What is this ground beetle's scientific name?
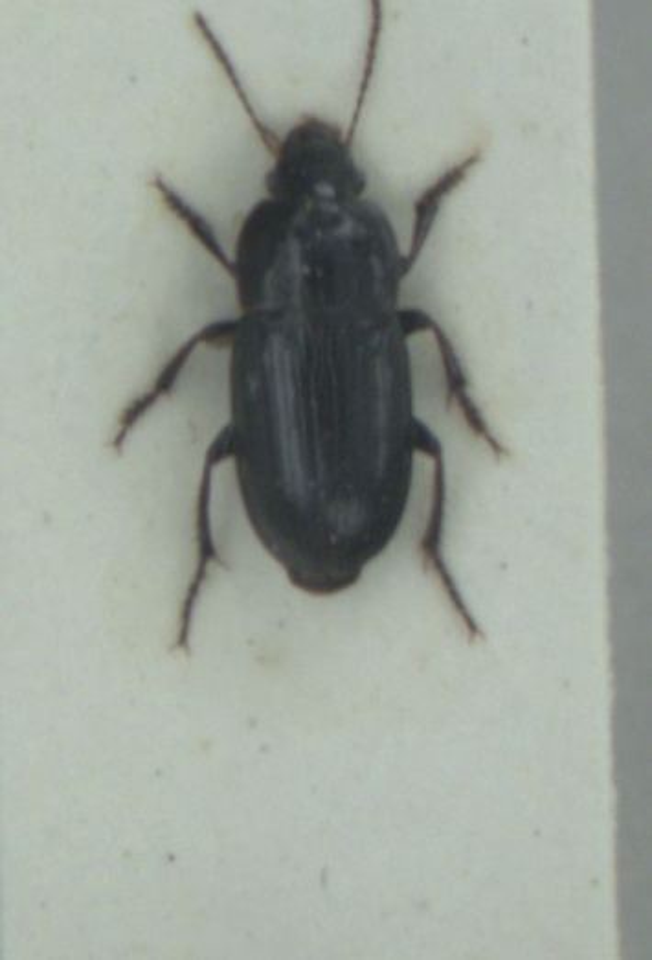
Harpalus anxius
